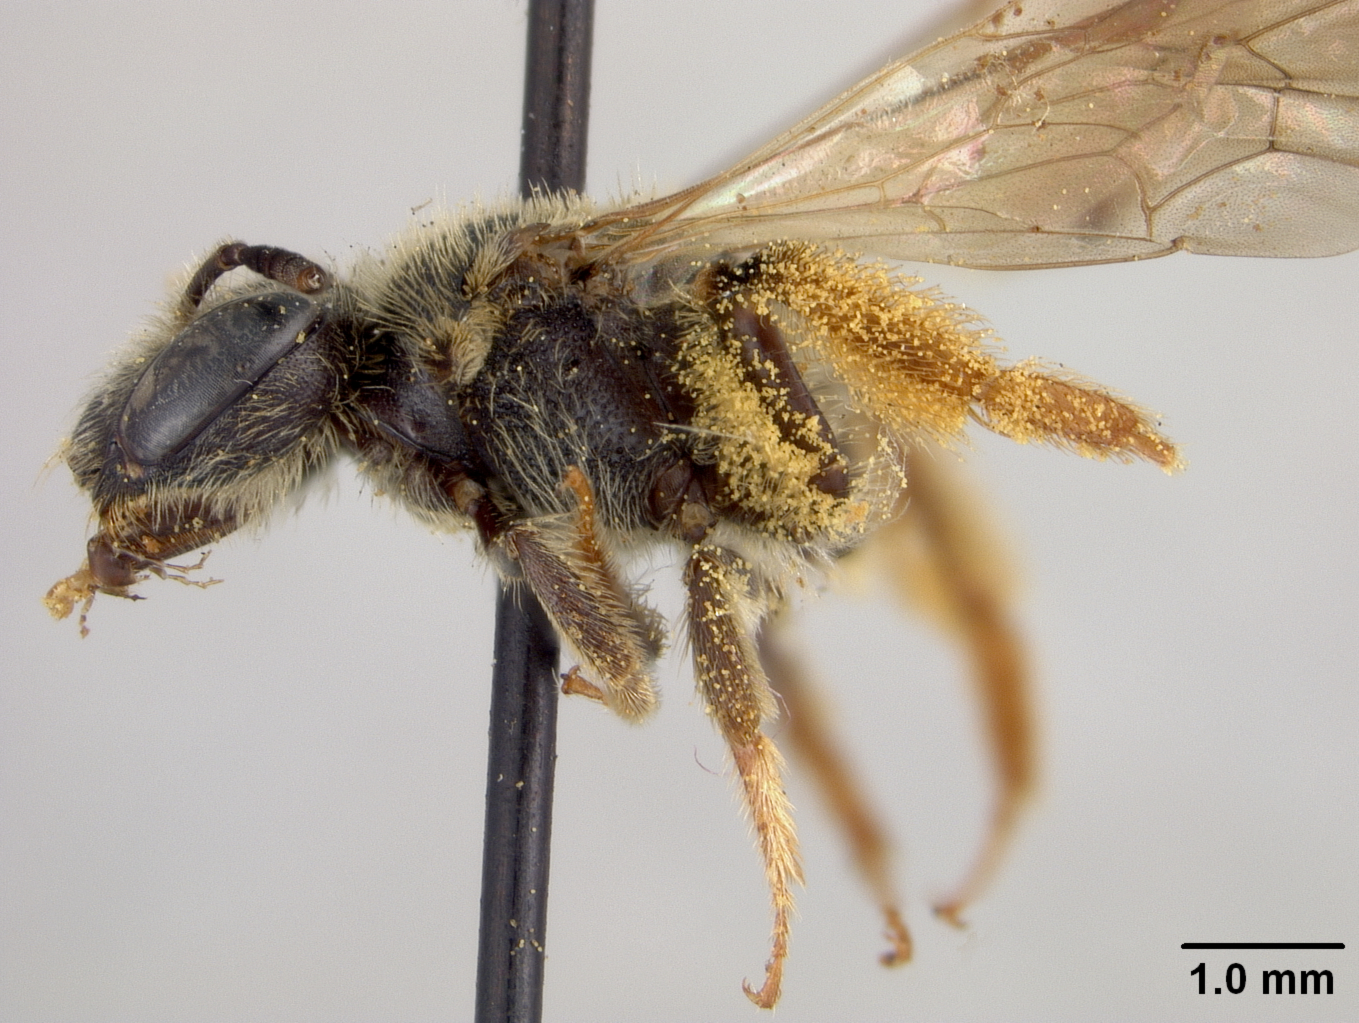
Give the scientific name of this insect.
Andrena ilicis
